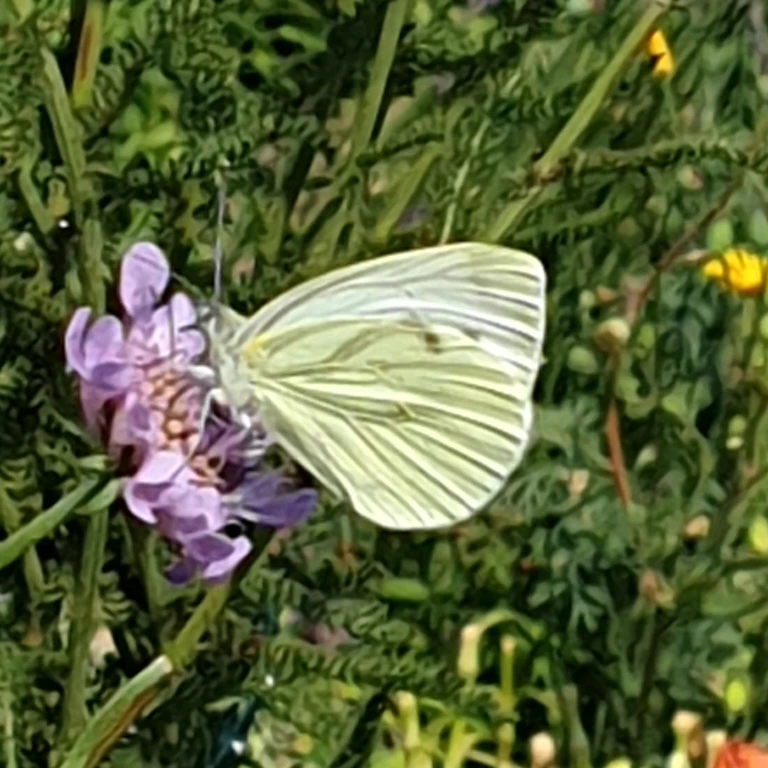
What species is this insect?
Pieris napi
